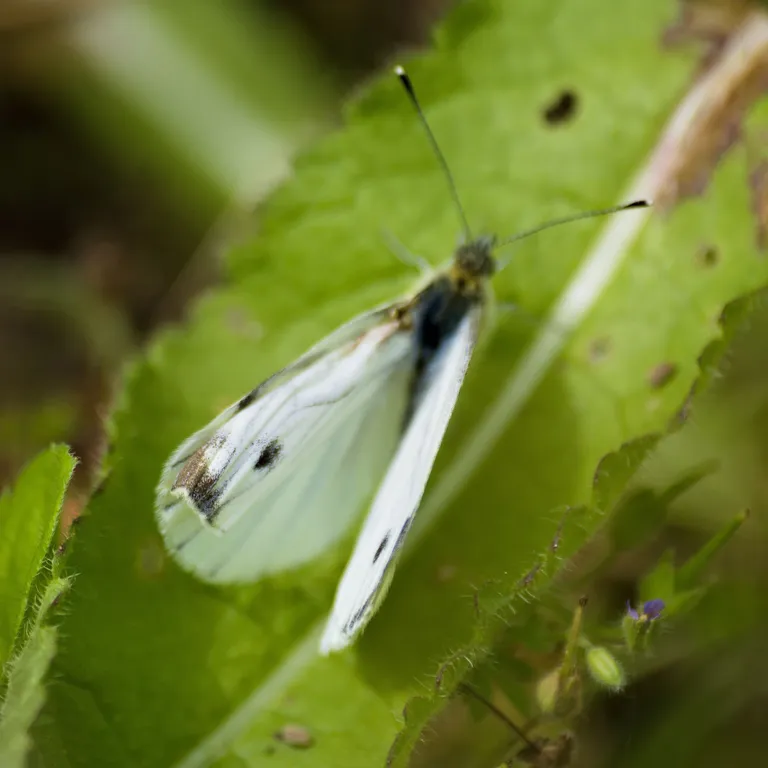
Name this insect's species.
Pieris napi
